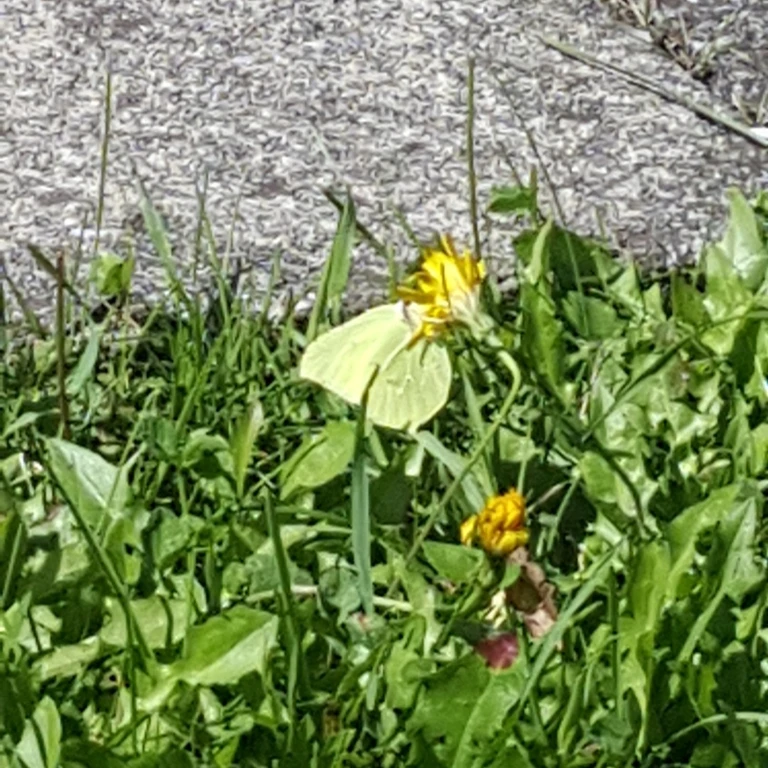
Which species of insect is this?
Gonepteryx rhamni
